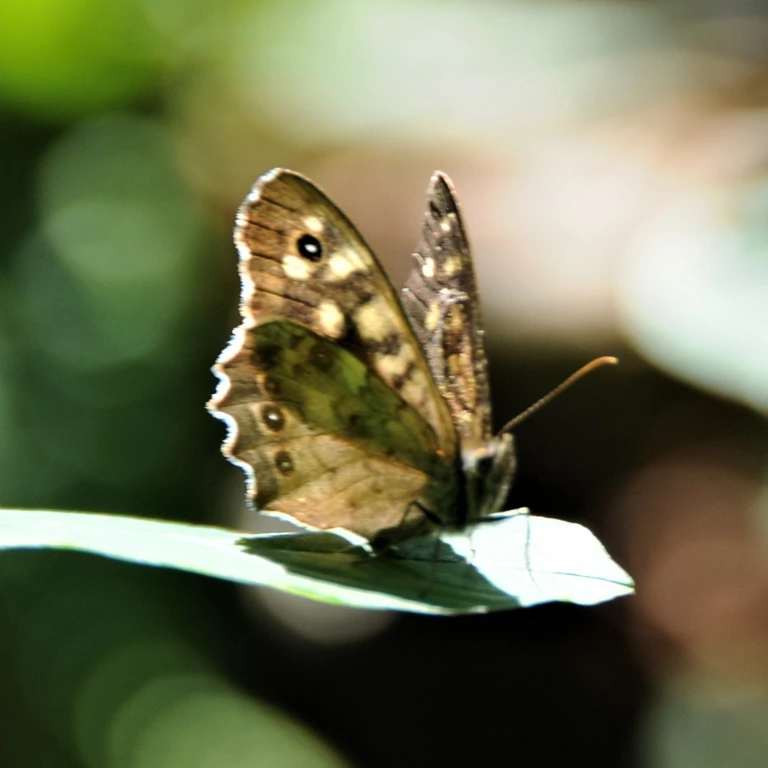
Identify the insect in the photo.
Pararge aegeria
